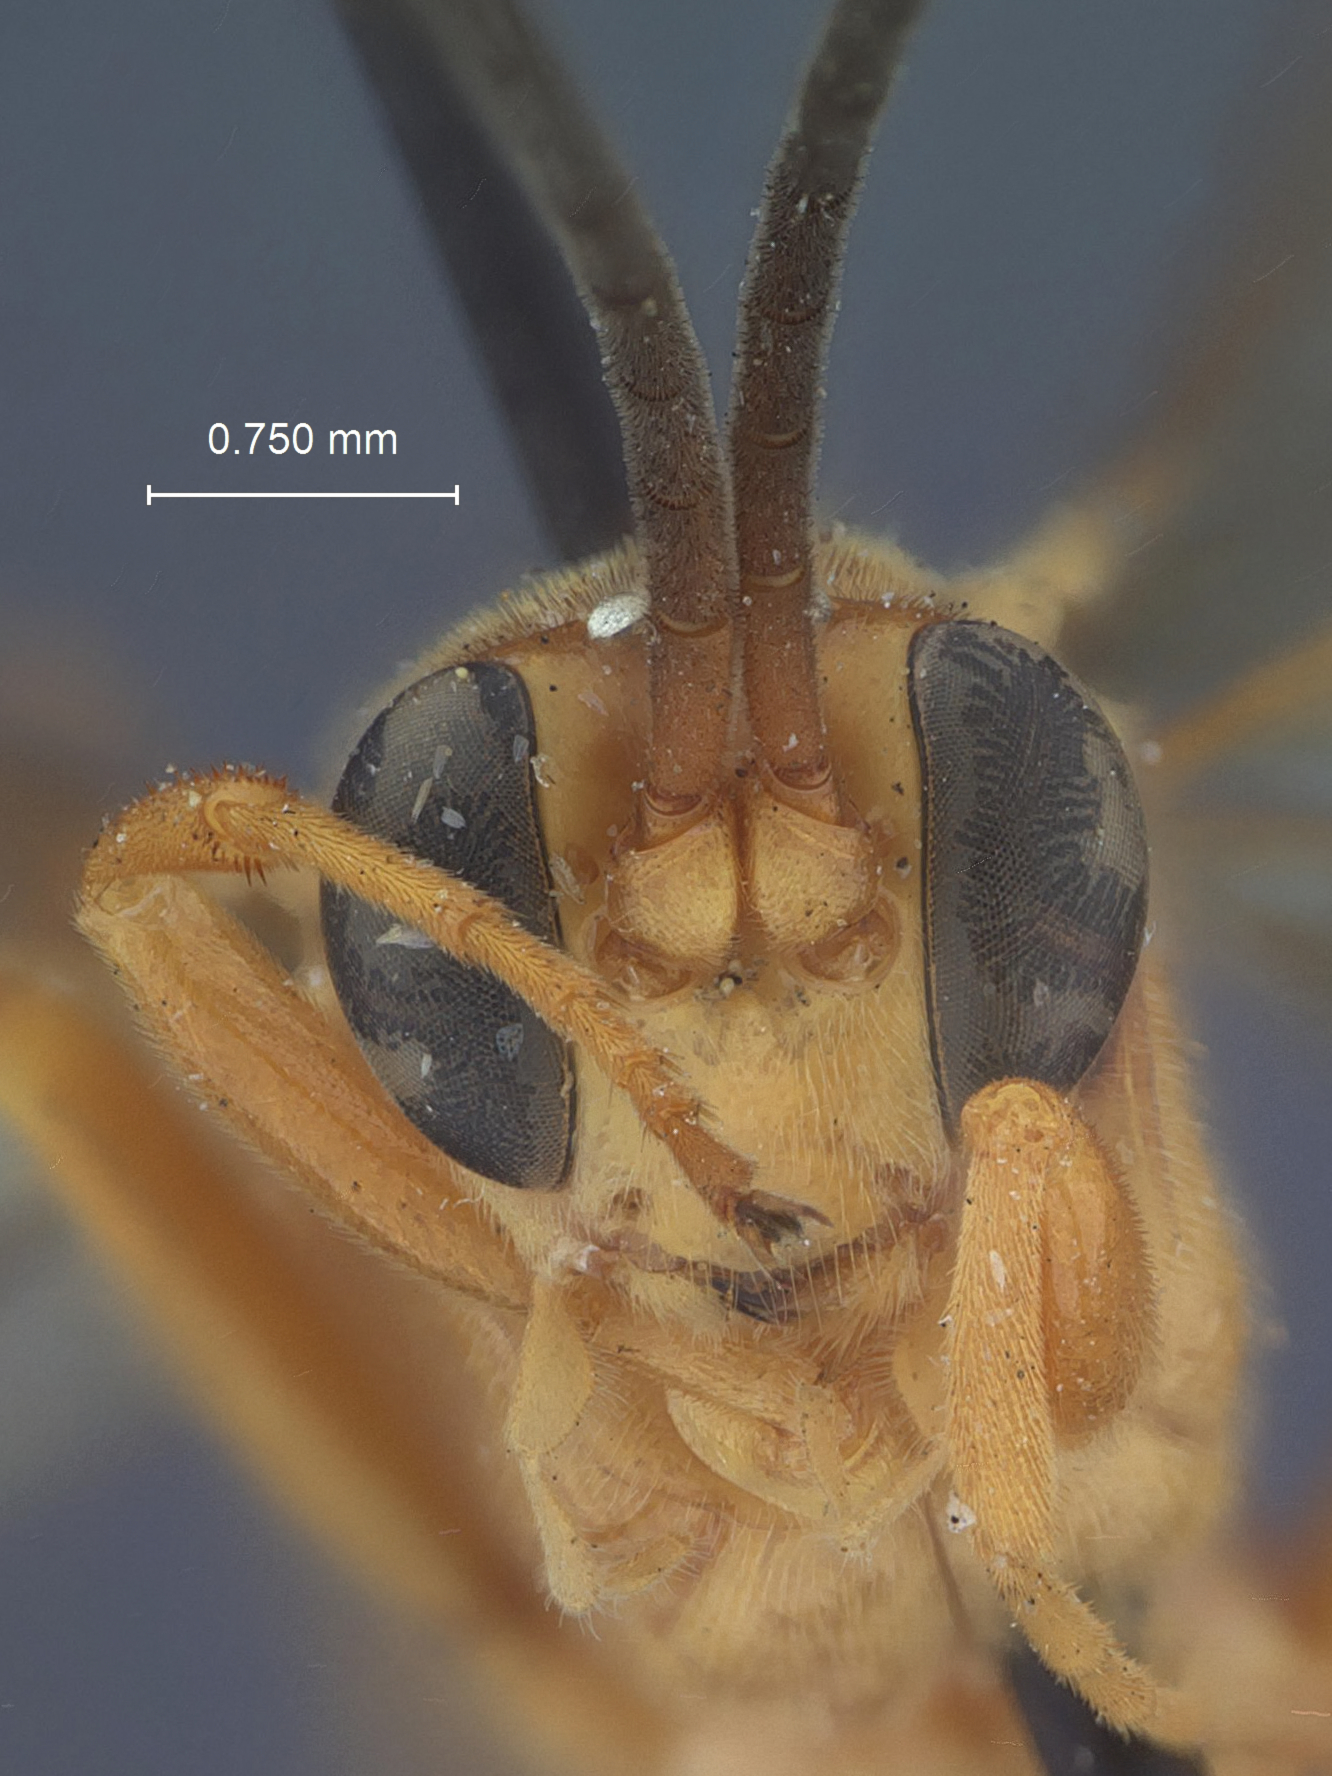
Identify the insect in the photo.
Phygadeuon pallescens
